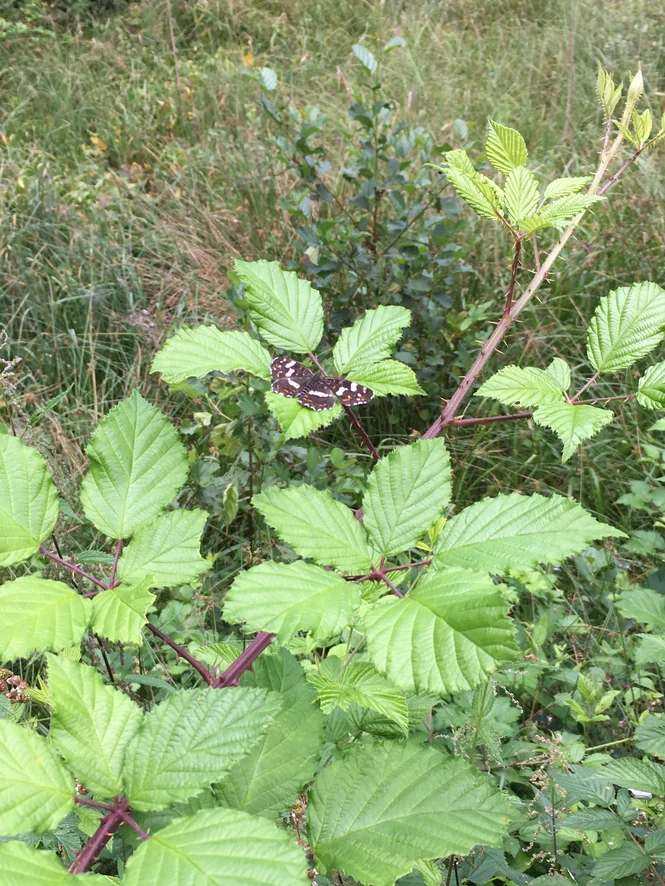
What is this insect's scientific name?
Araschnia levana
